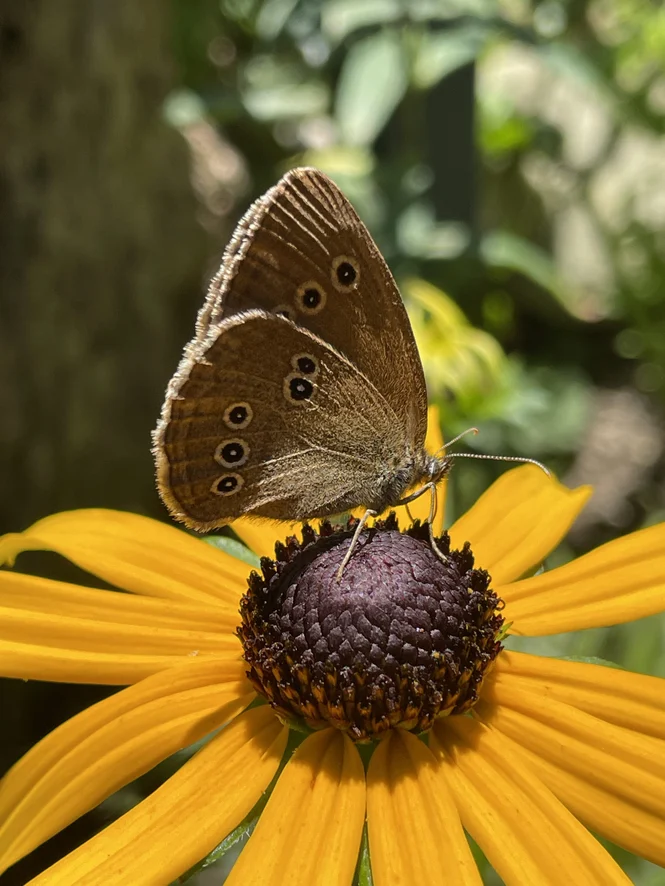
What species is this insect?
Aphantopus hyperantus
